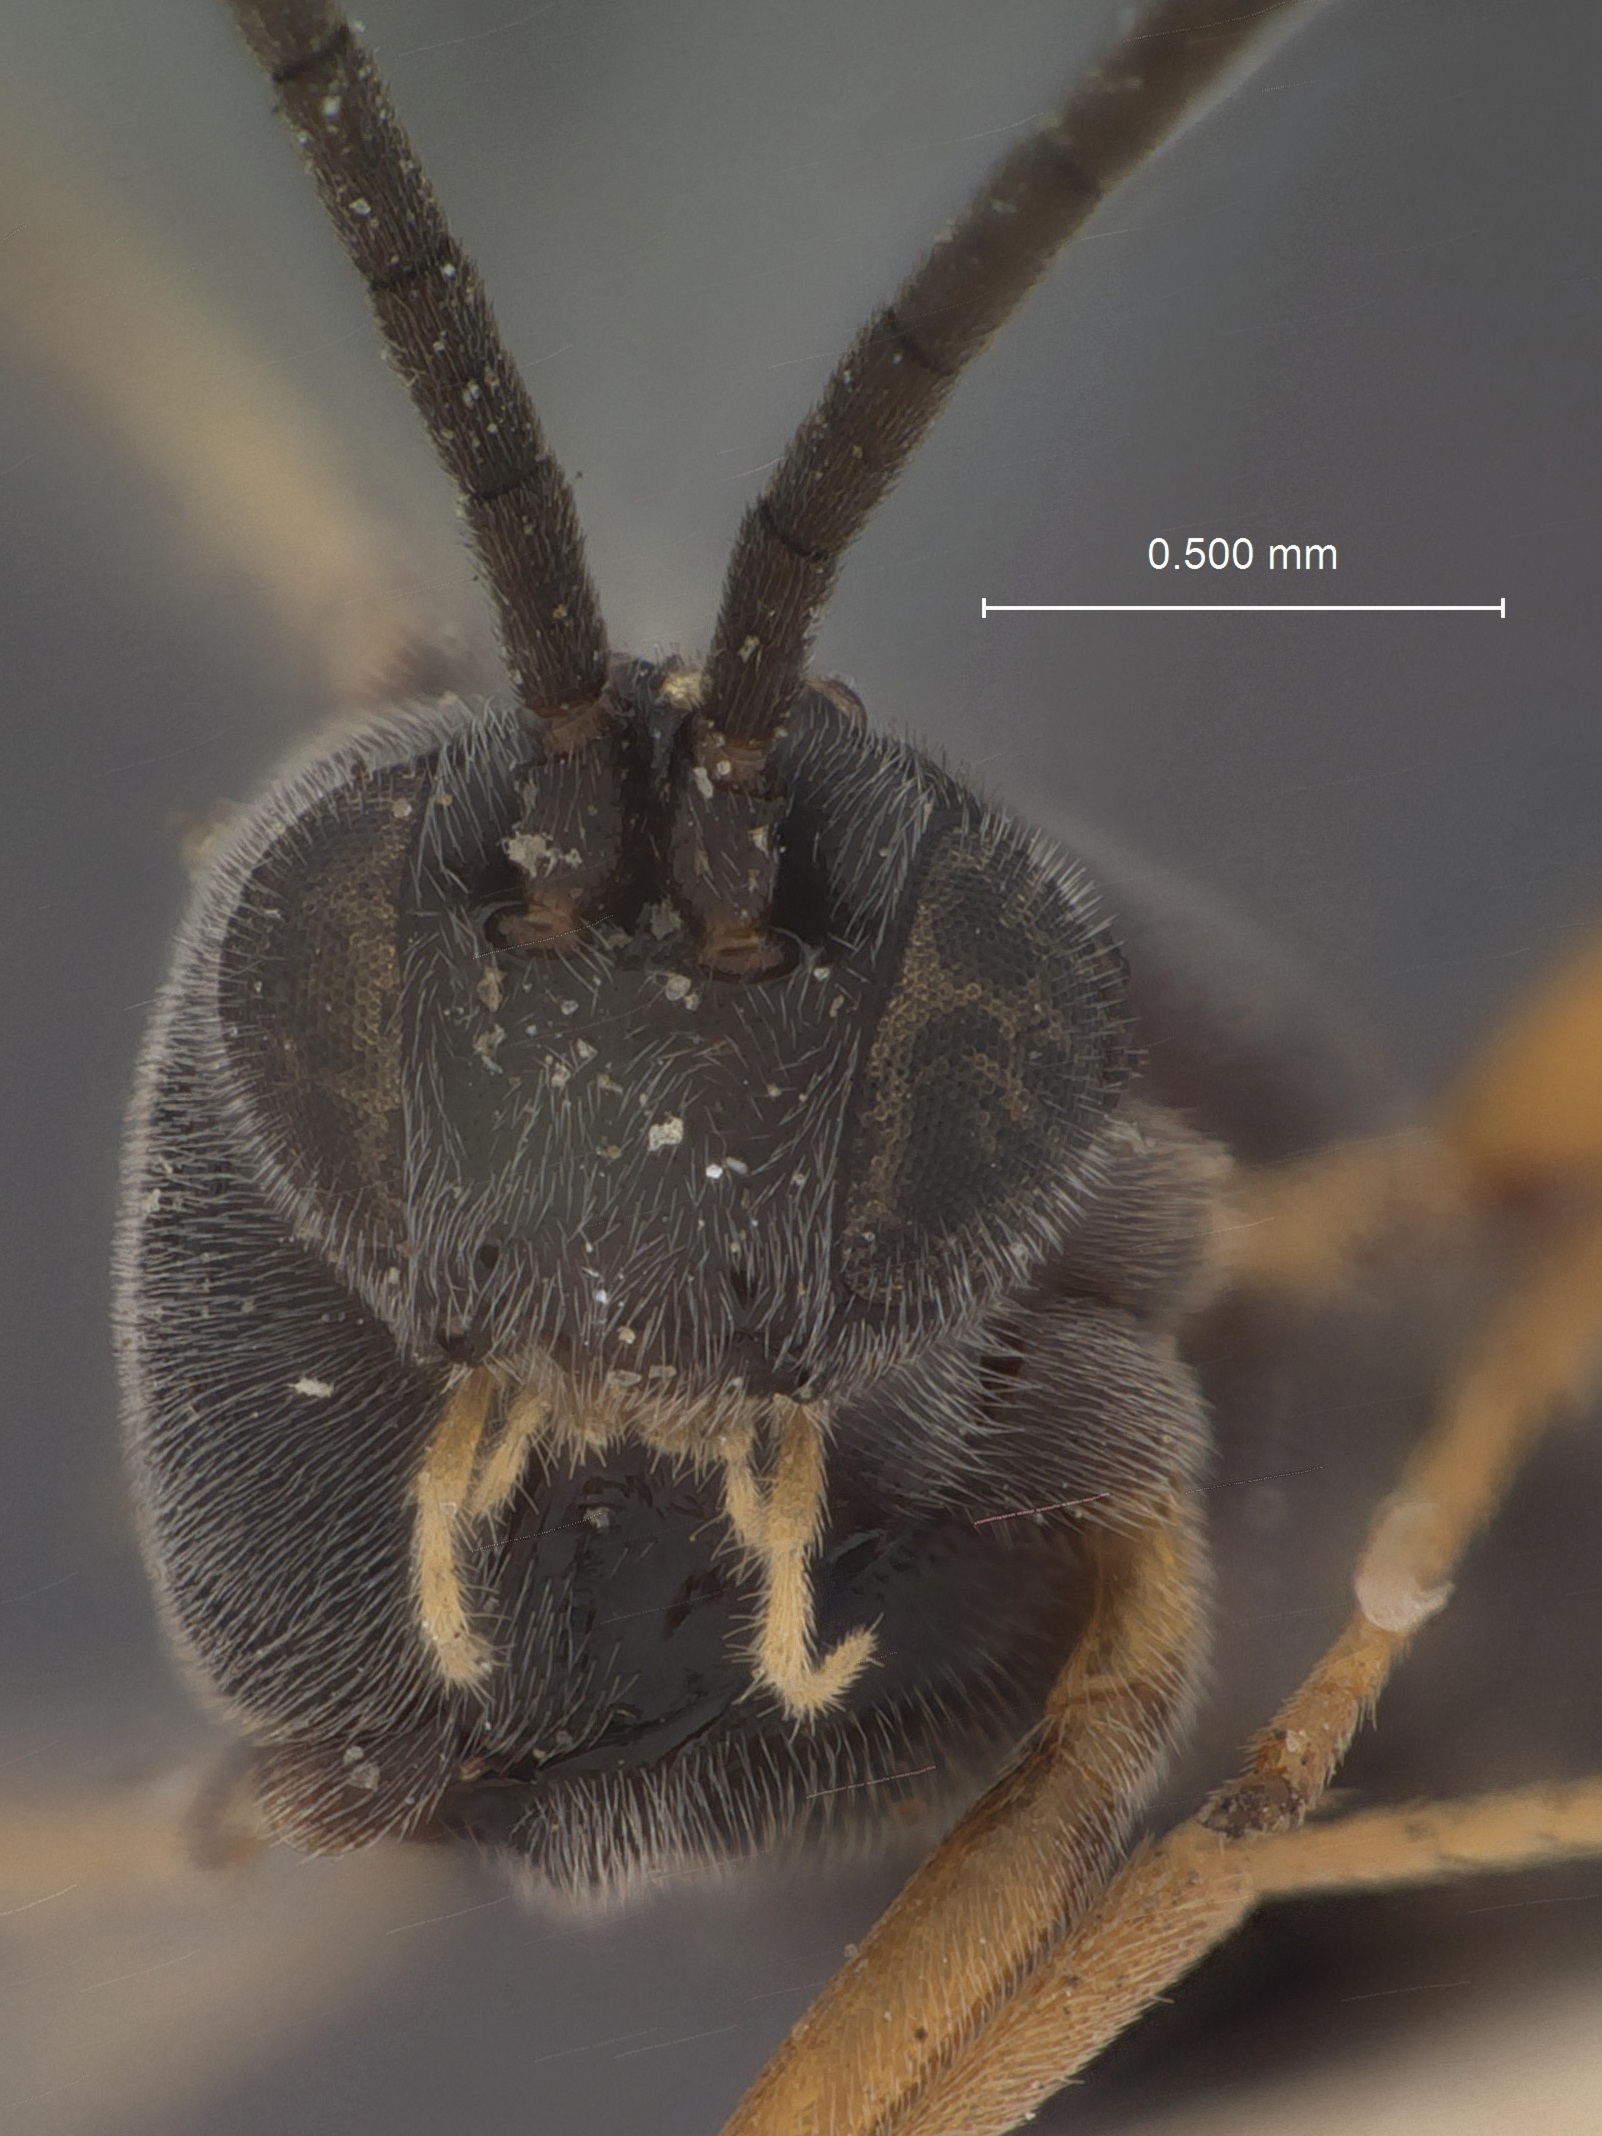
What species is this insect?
Apanteles oidaematopharae
